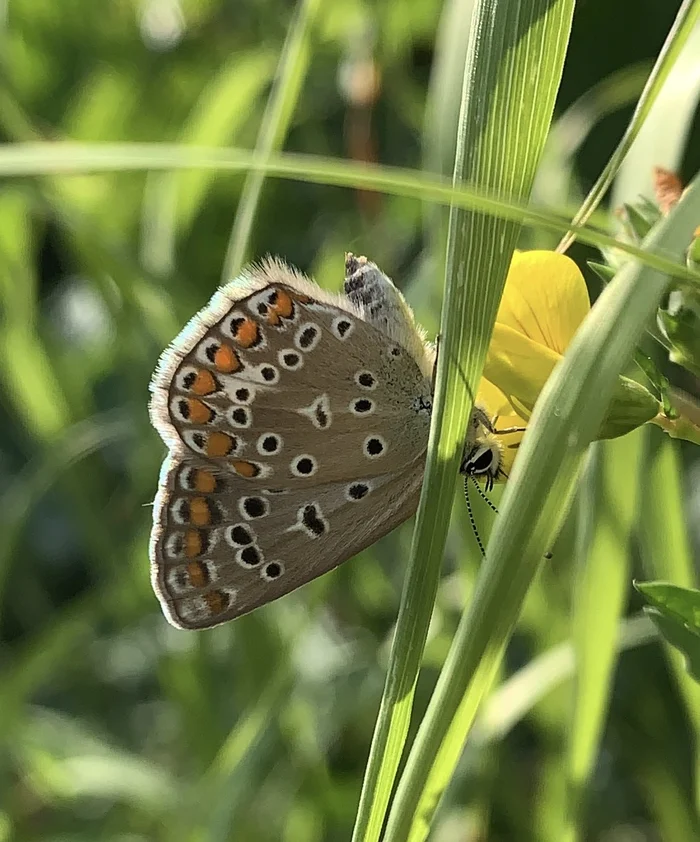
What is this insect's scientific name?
Polyommatus icarus
